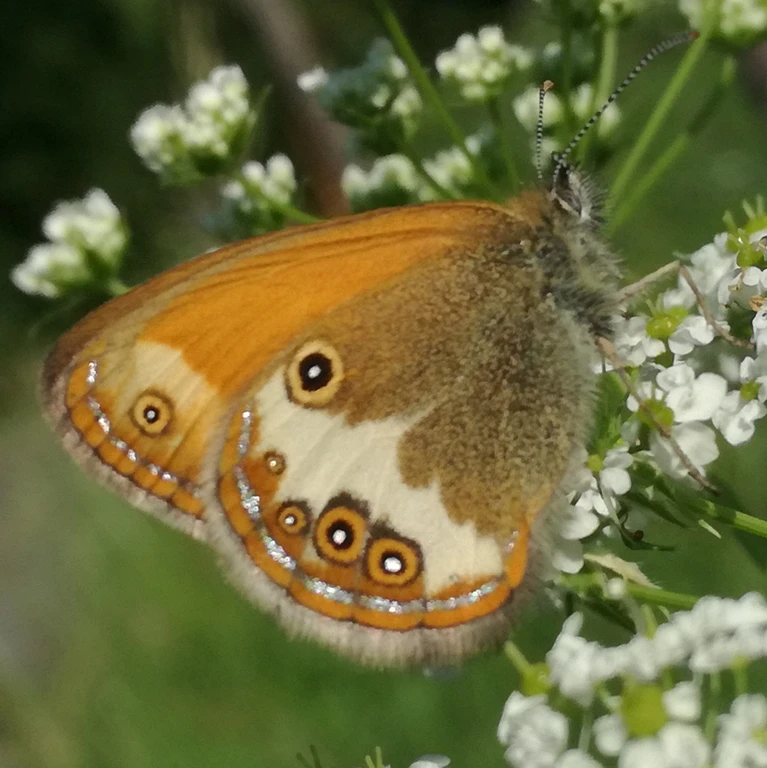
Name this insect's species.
Coenonympha arcania
